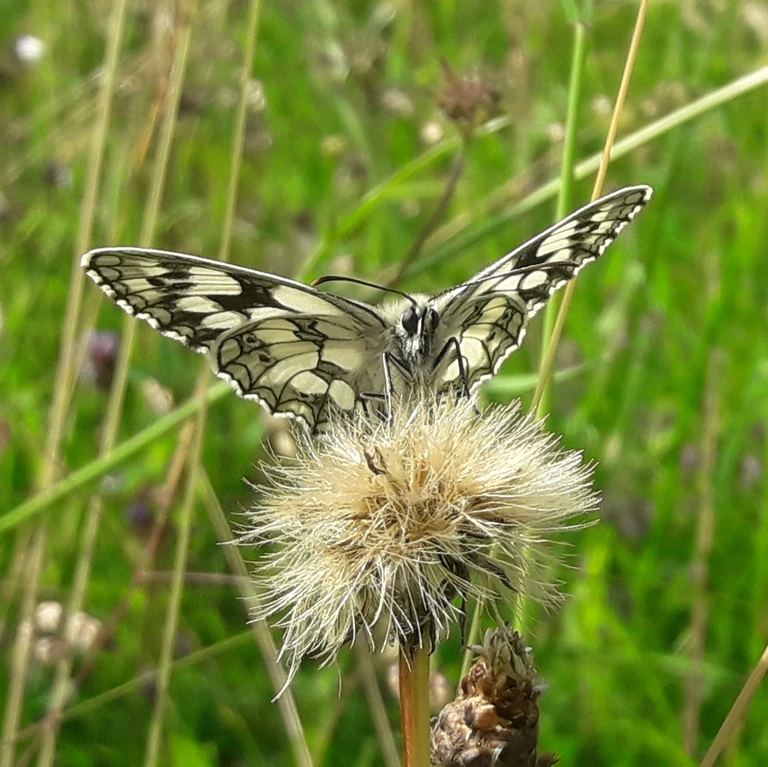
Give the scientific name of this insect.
Melanargia galathea
